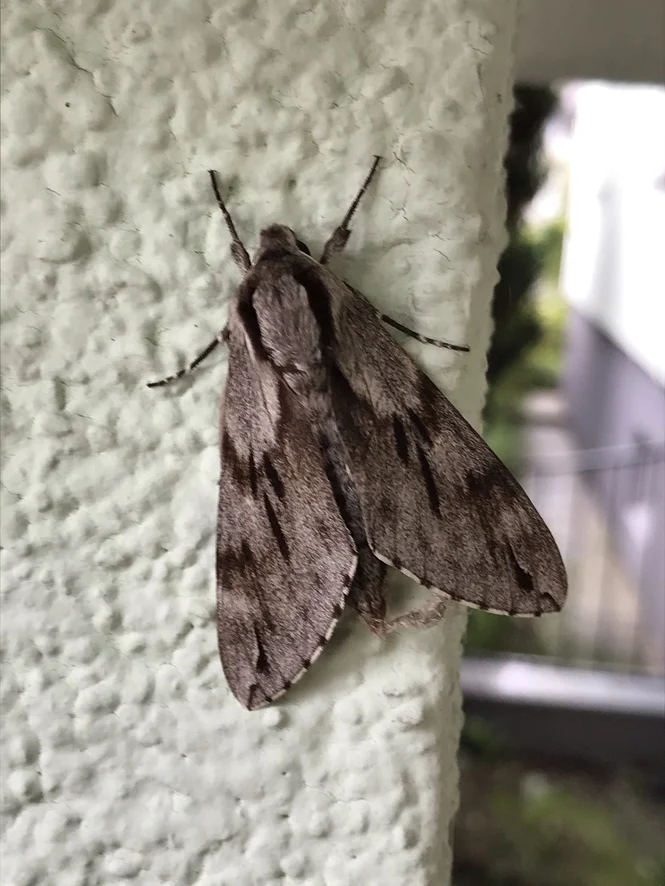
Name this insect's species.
Sphinx pinastri
